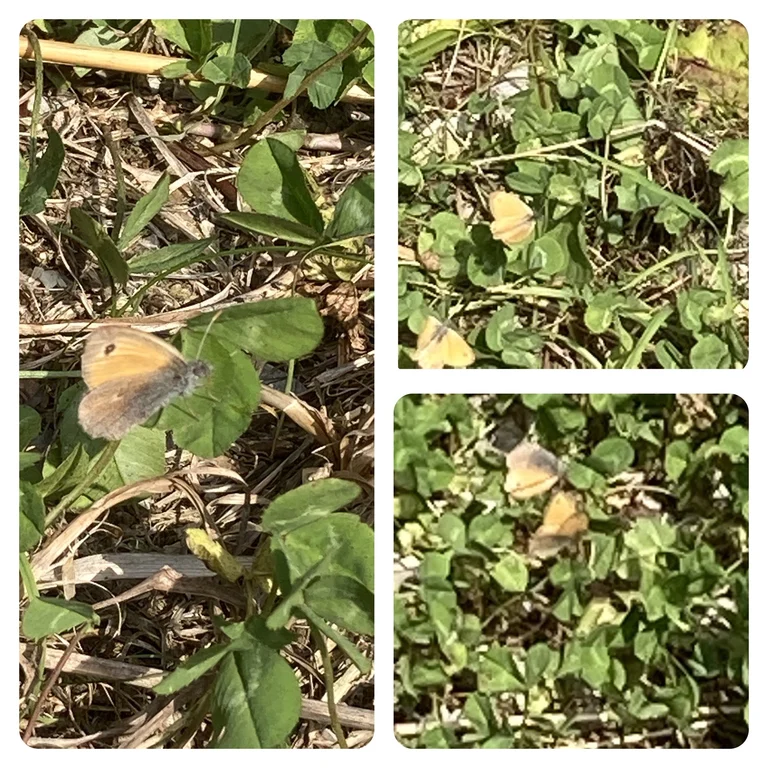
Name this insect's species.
Coenonympha pamphilus
